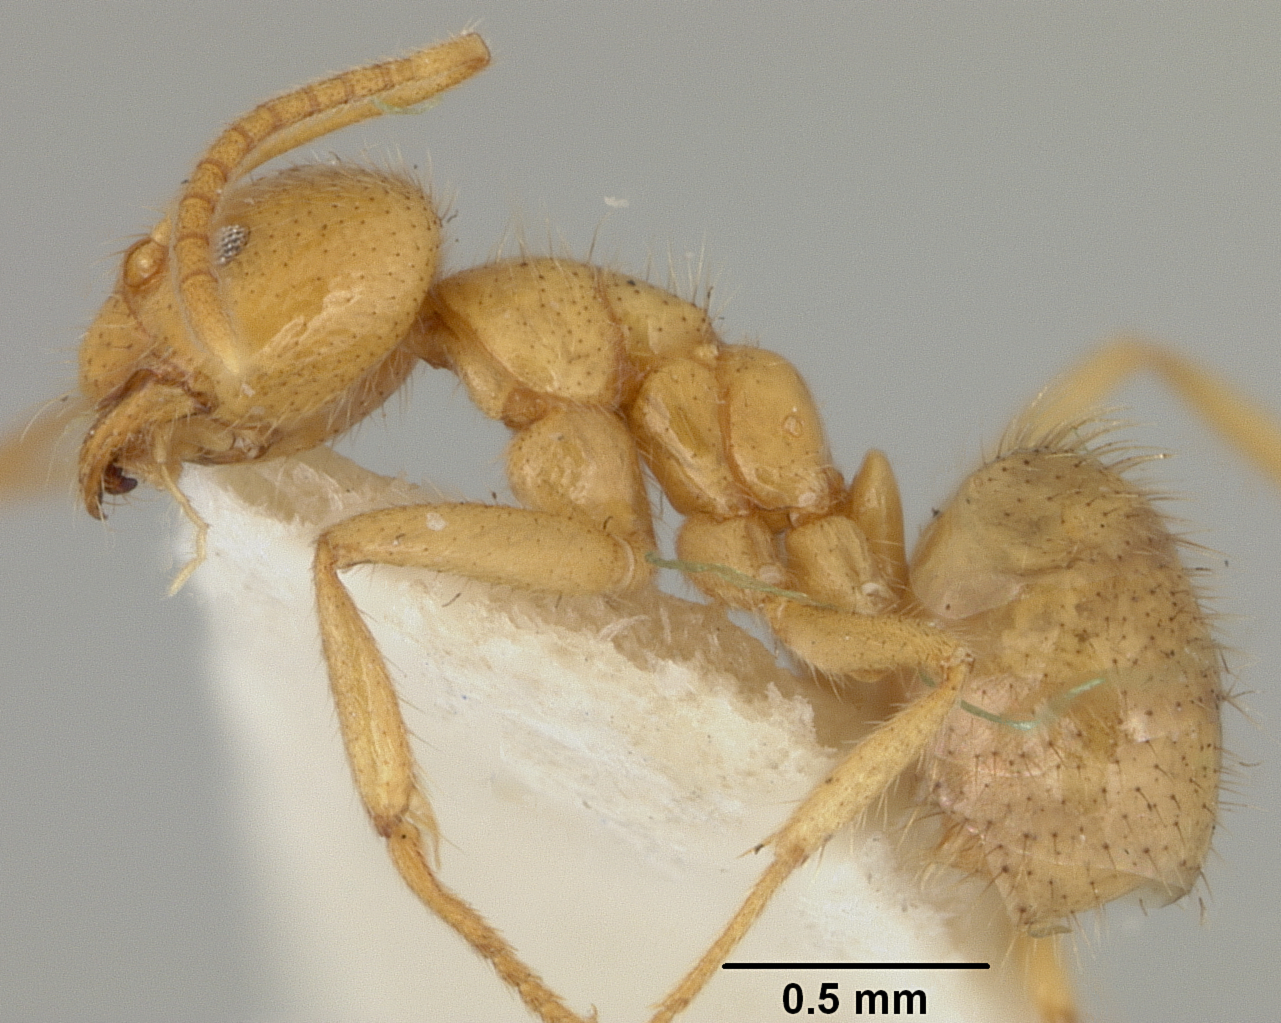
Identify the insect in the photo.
Paratrechina laevigata
